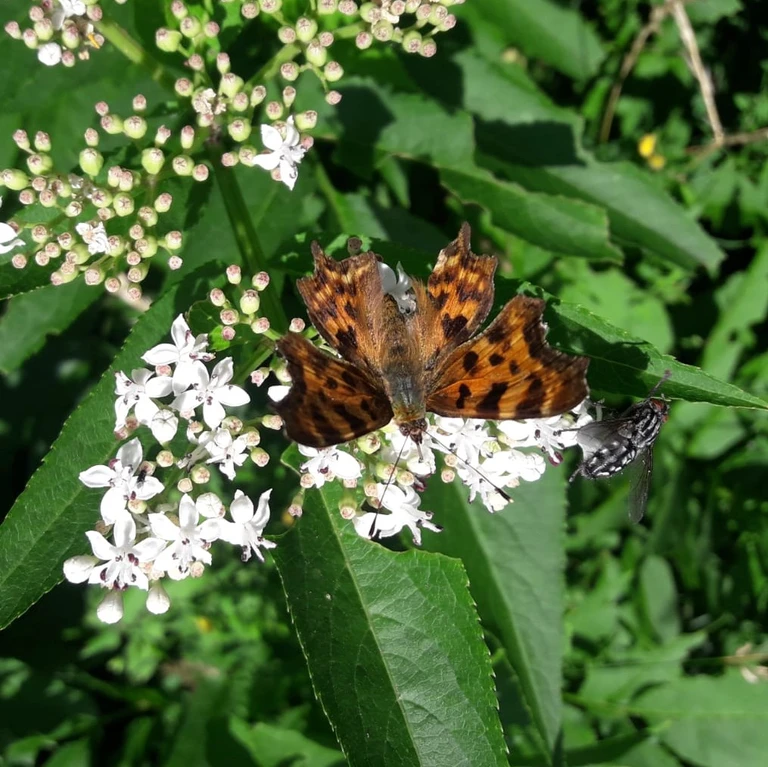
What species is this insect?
Polygonia c-album
